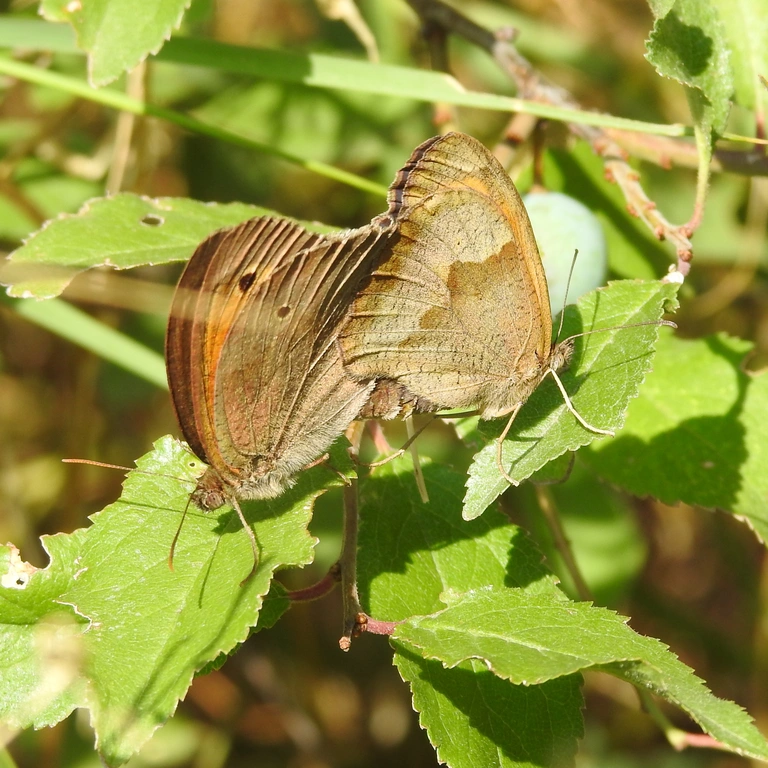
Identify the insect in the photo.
Maniola jurtina
